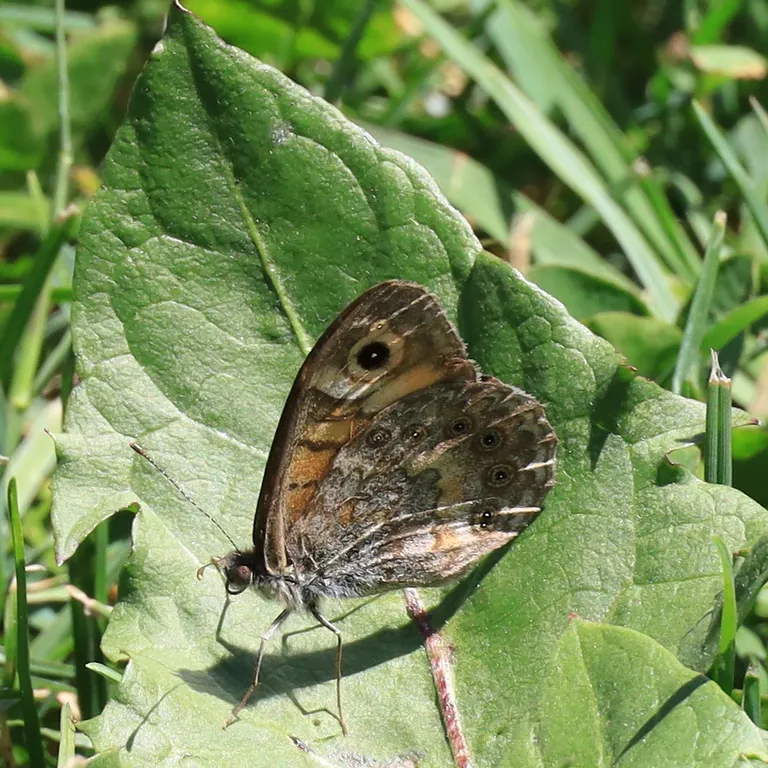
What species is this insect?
Lasiommata megera (also Pararge megera)
